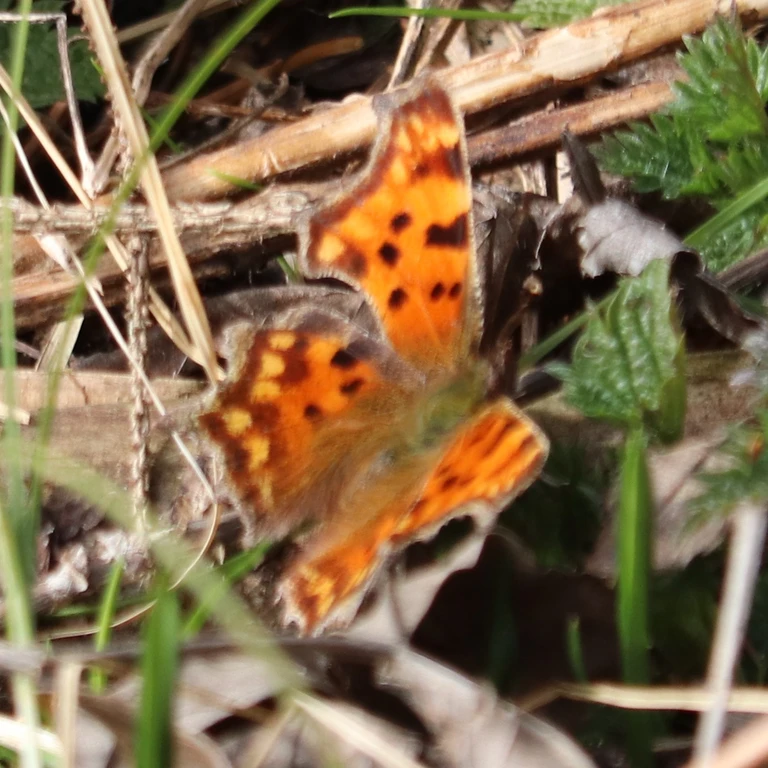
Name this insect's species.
Polygonia c-album
